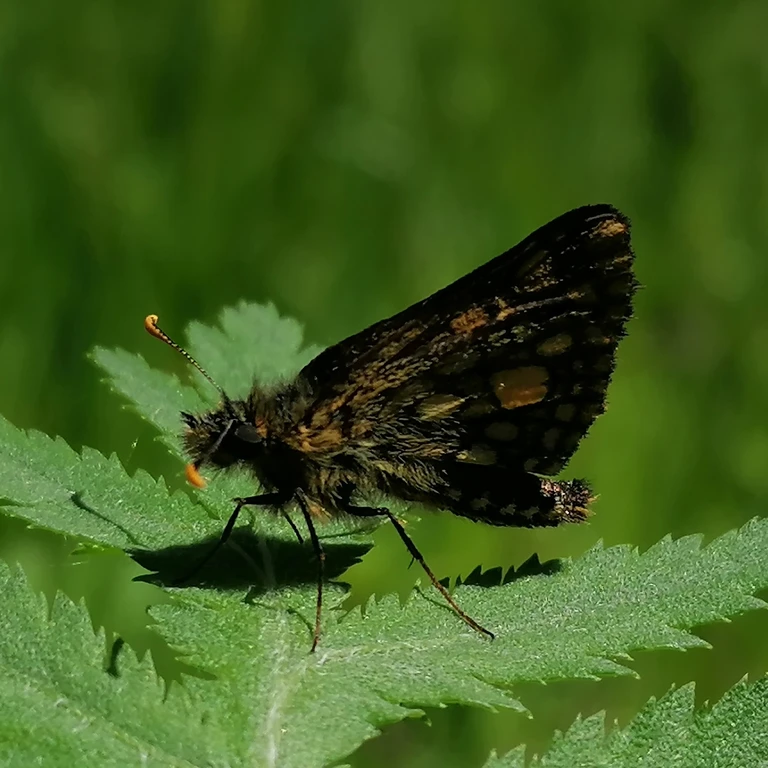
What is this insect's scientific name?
Carterocephalus palaemon
